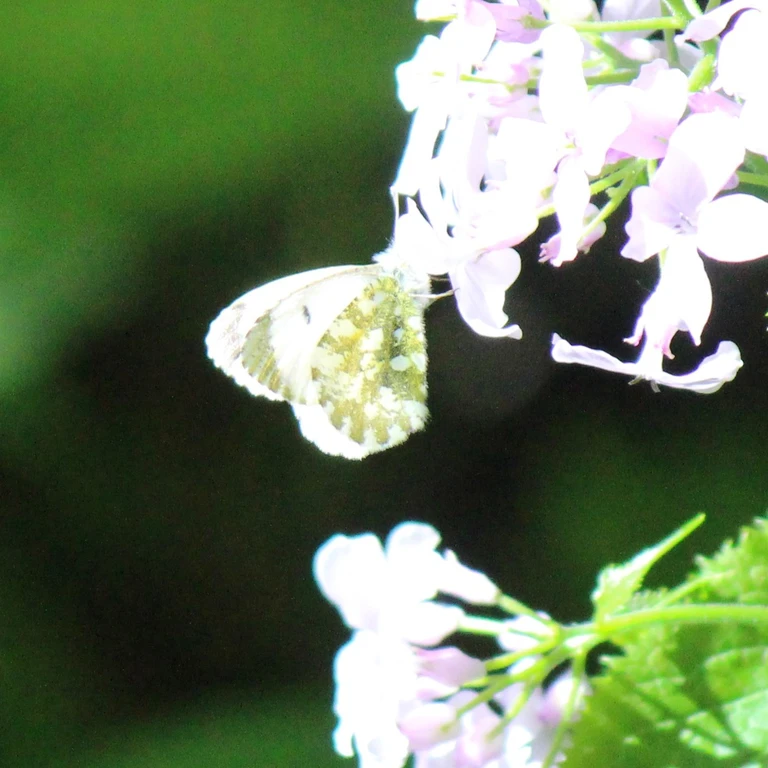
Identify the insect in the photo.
Anthocharis cardamines
